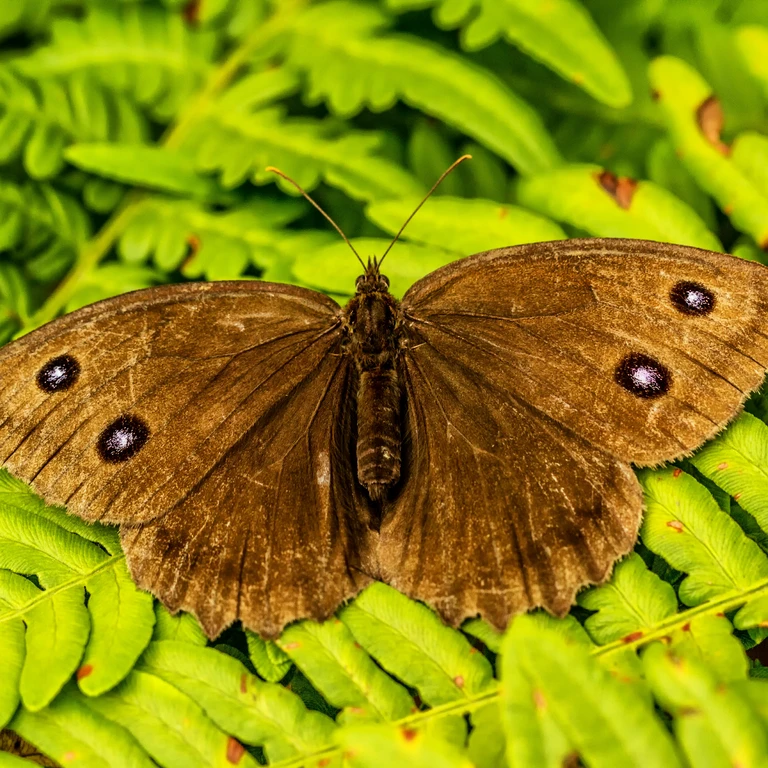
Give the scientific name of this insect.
Minois dryas
